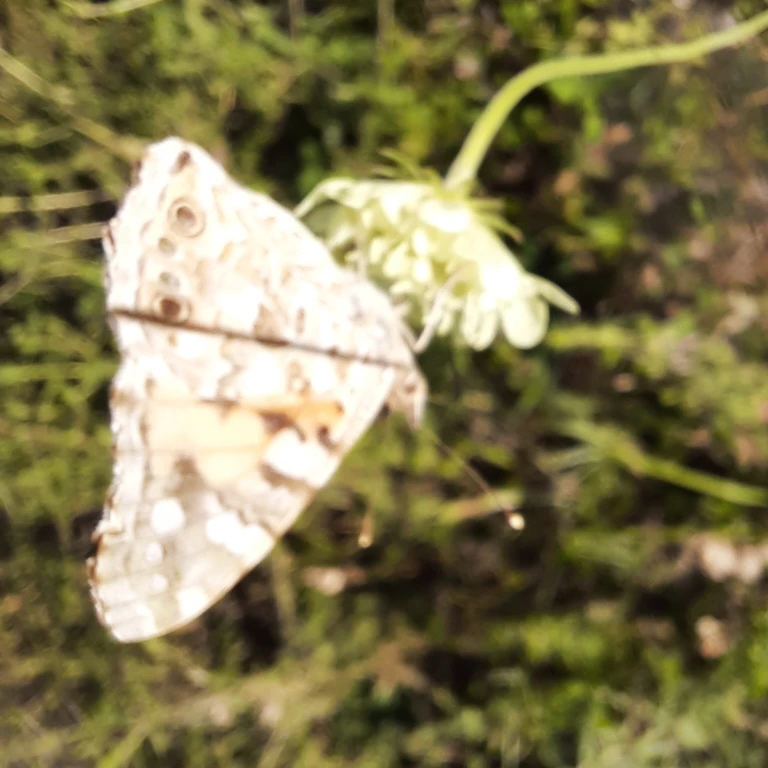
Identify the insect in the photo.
Vanessa cardui
